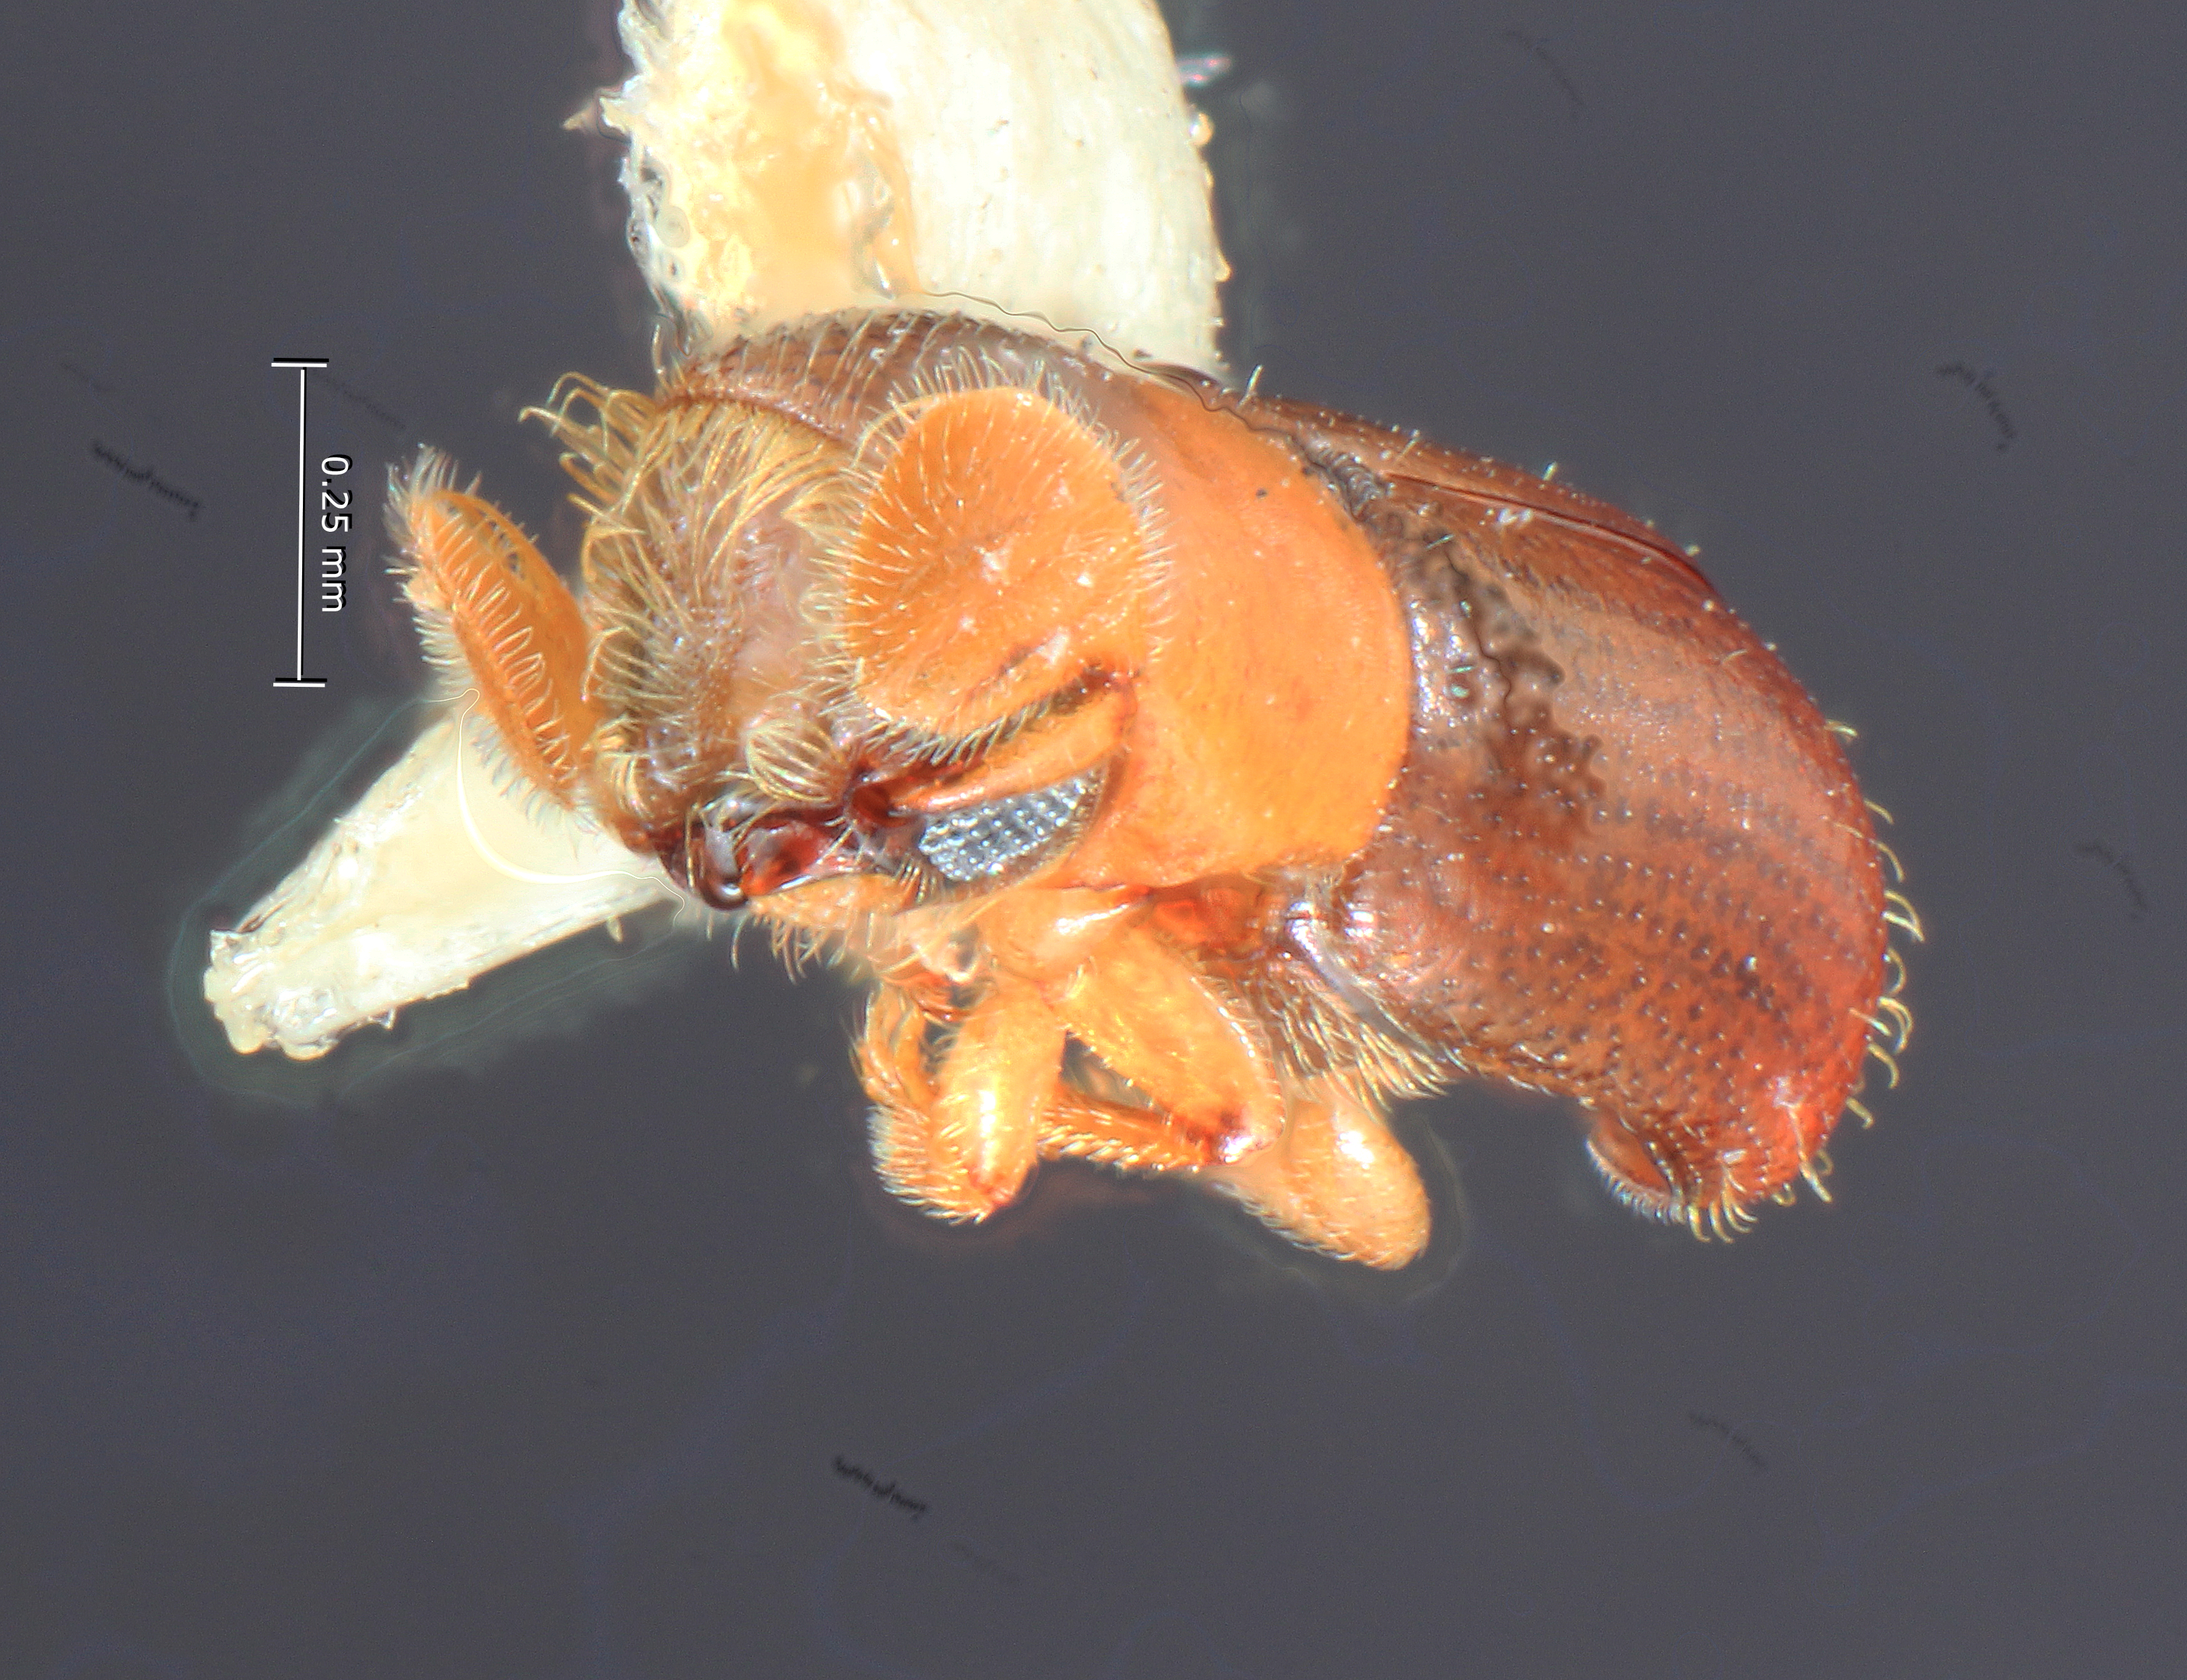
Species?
Corthylus suturifer
